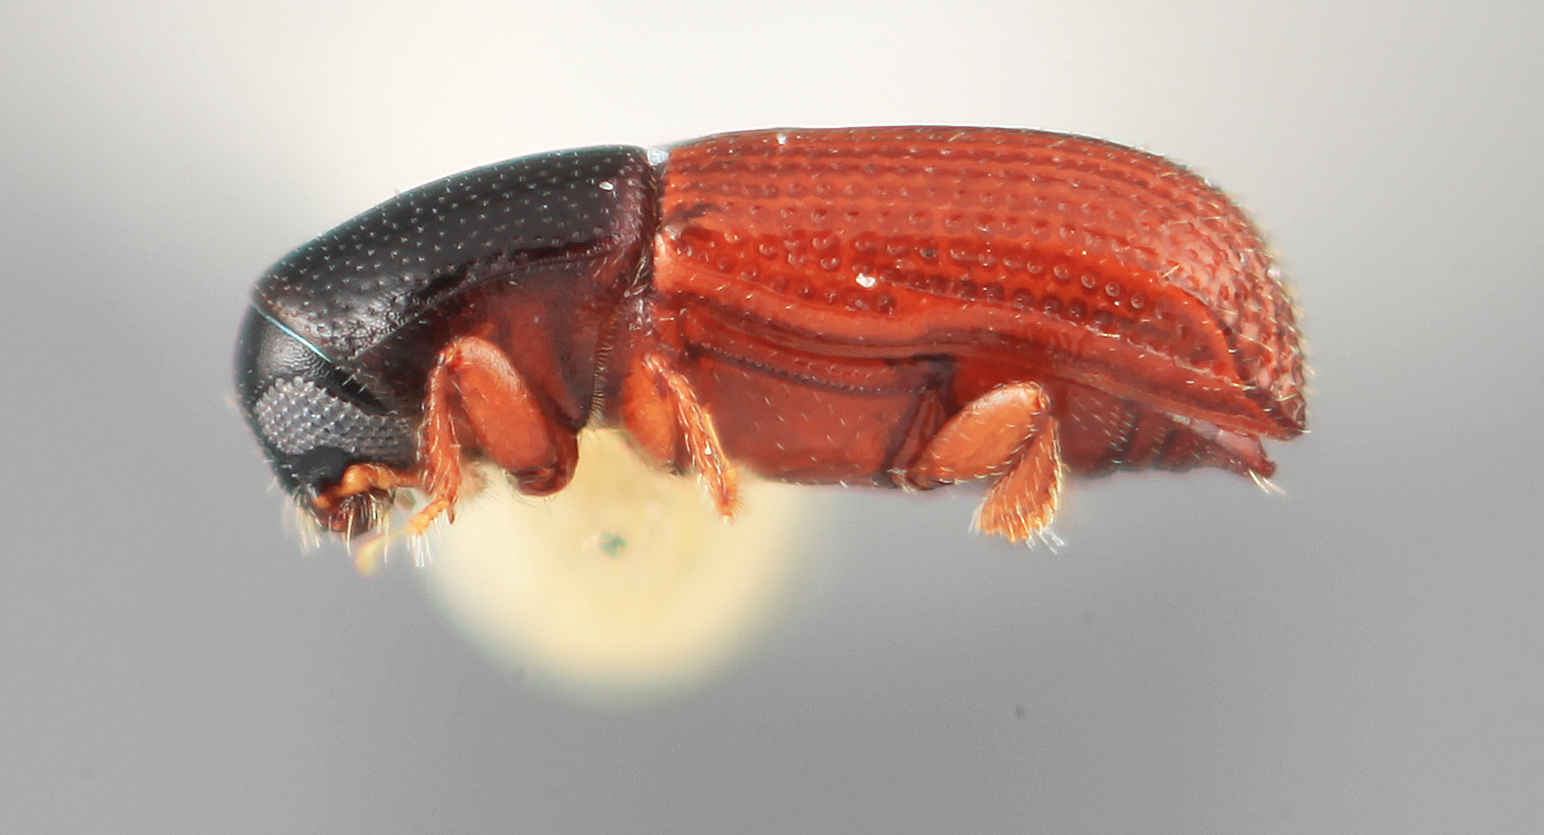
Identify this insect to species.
Microborus ambitus
